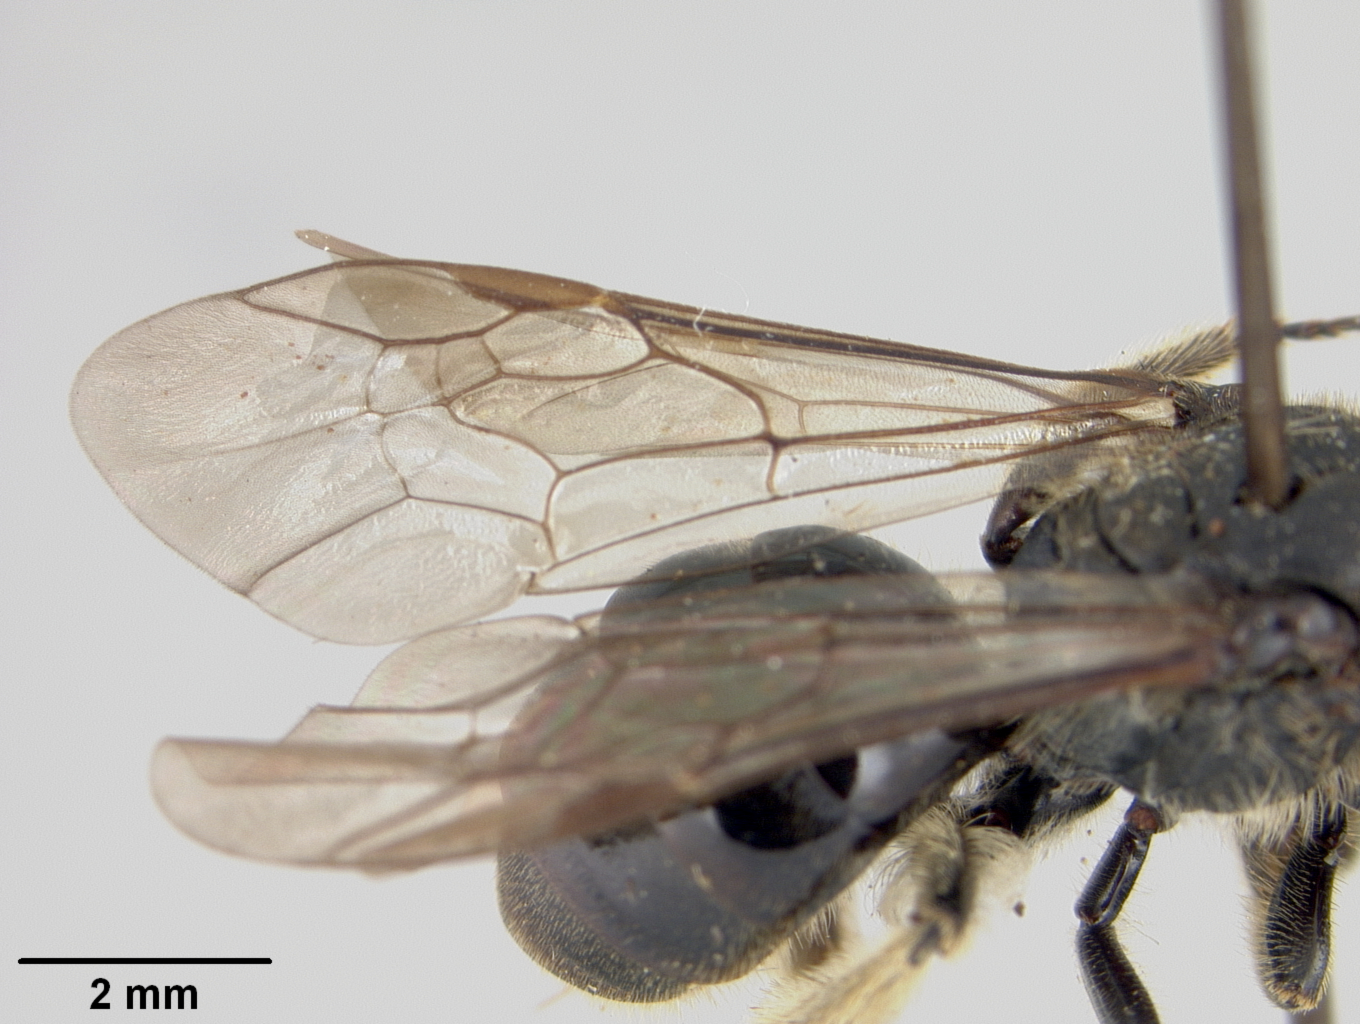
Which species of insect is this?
Acanthalictus griseipennis
